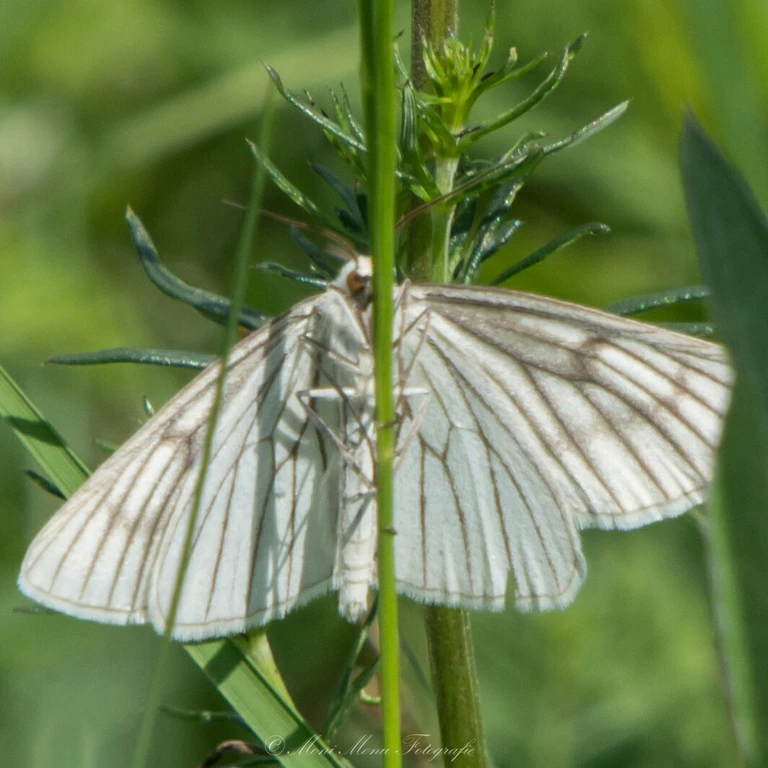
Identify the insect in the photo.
Siona lineata
